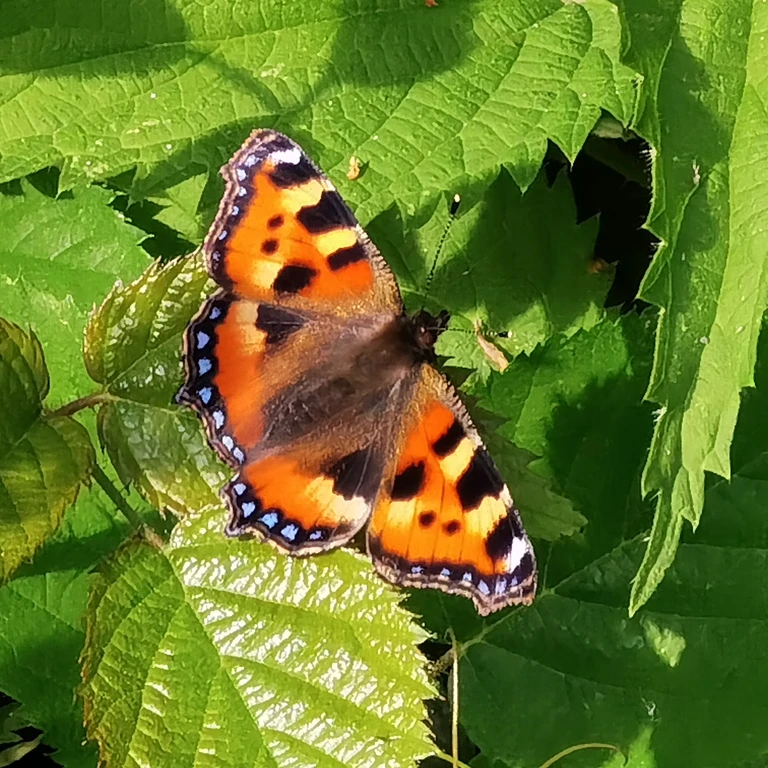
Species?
Aglais urticae
